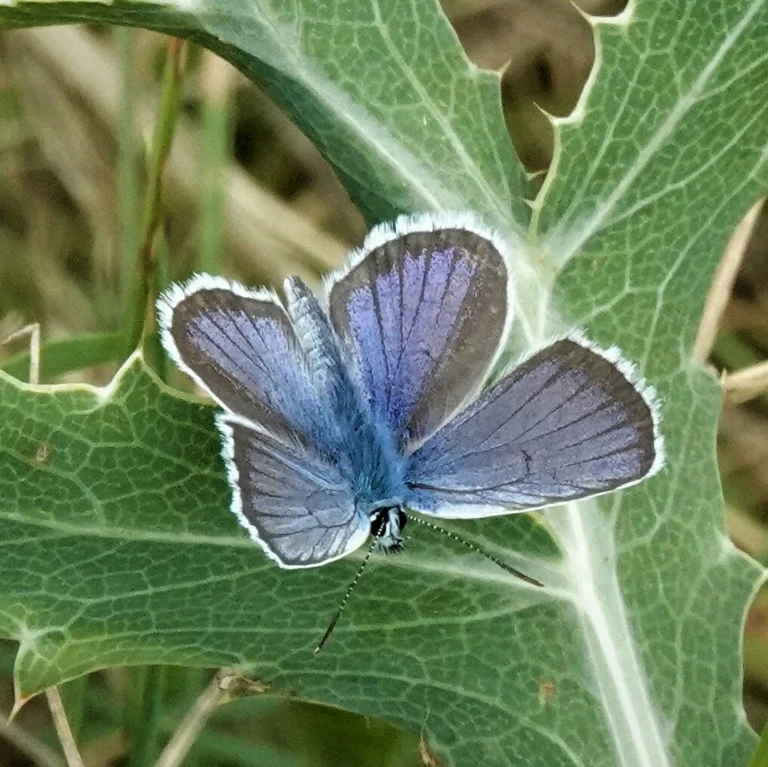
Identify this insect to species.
Plebejus argus
